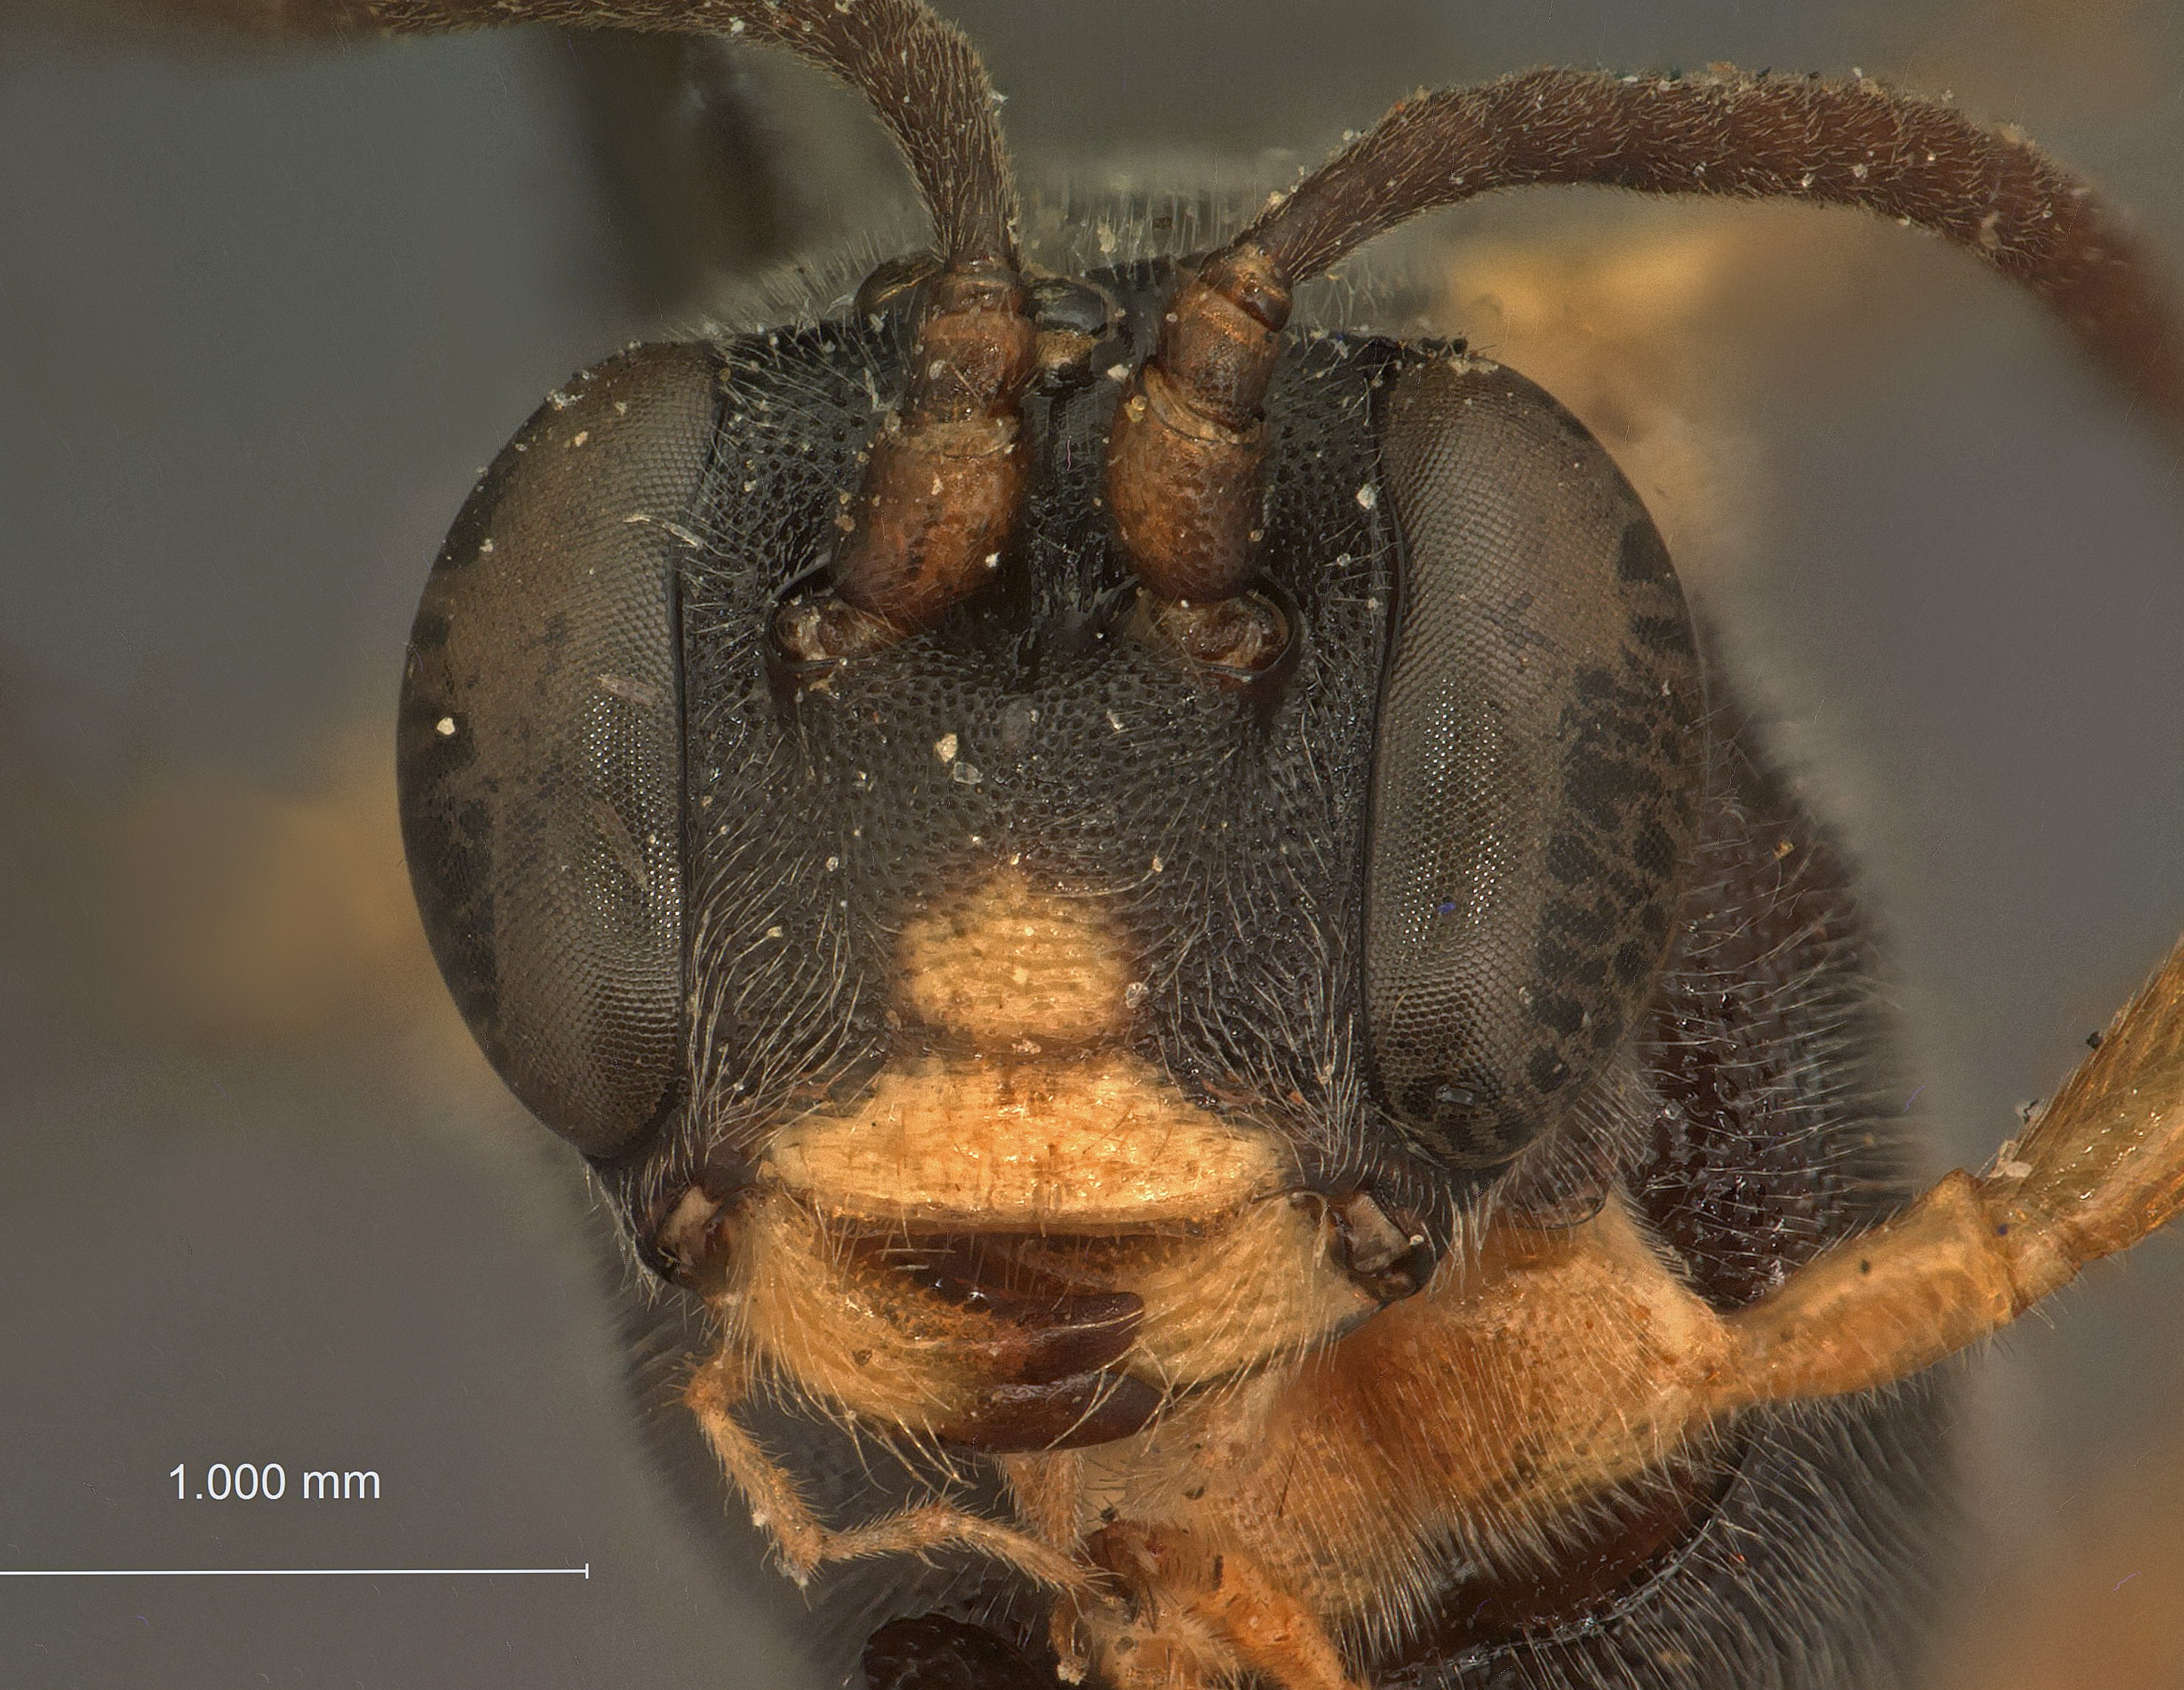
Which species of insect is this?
Colpotrochia cinctiventris
